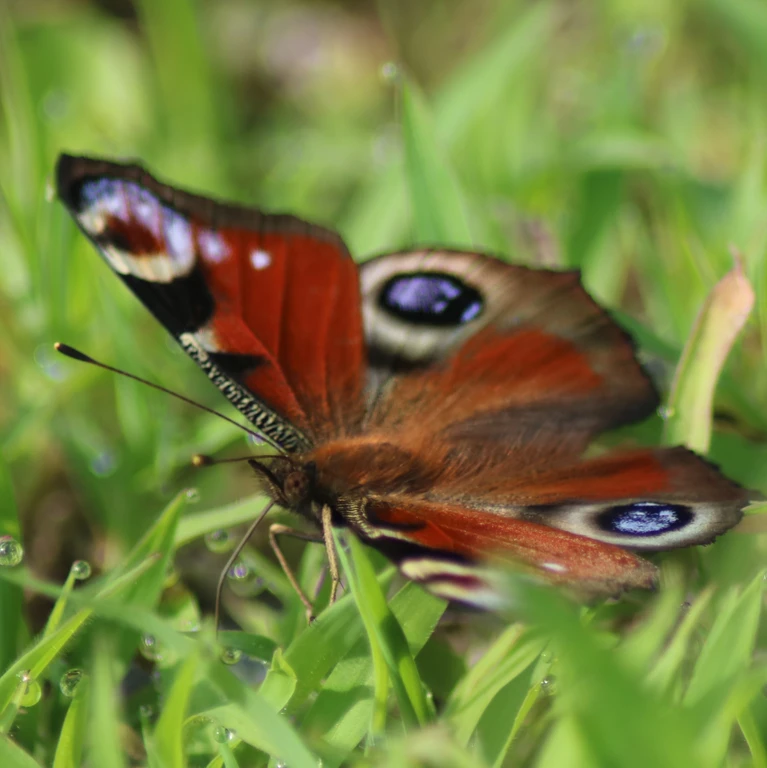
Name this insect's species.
Aglais io
